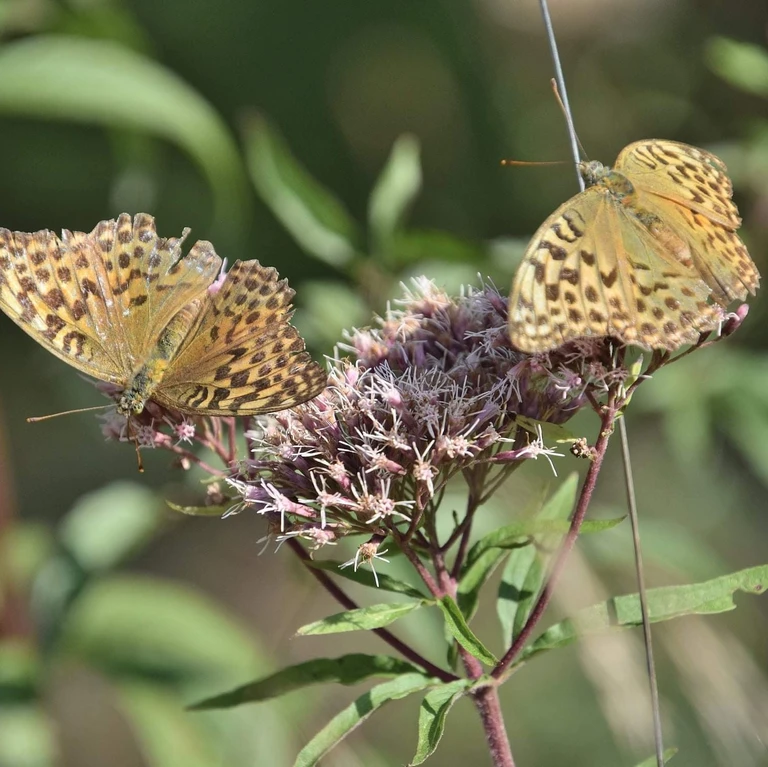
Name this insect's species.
Argynnis paphia
